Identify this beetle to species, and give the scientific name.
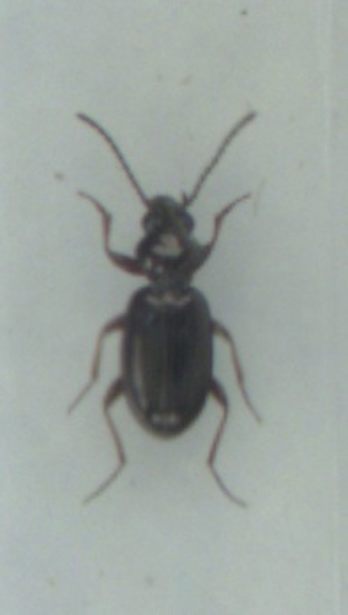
Bembidion lampros
